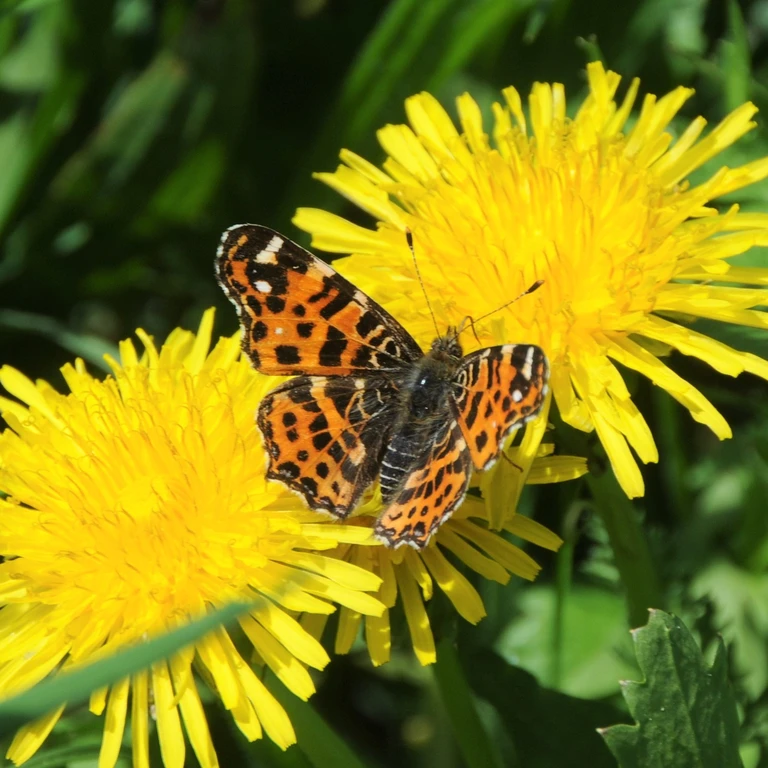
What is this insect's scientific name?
Araschnia levana
